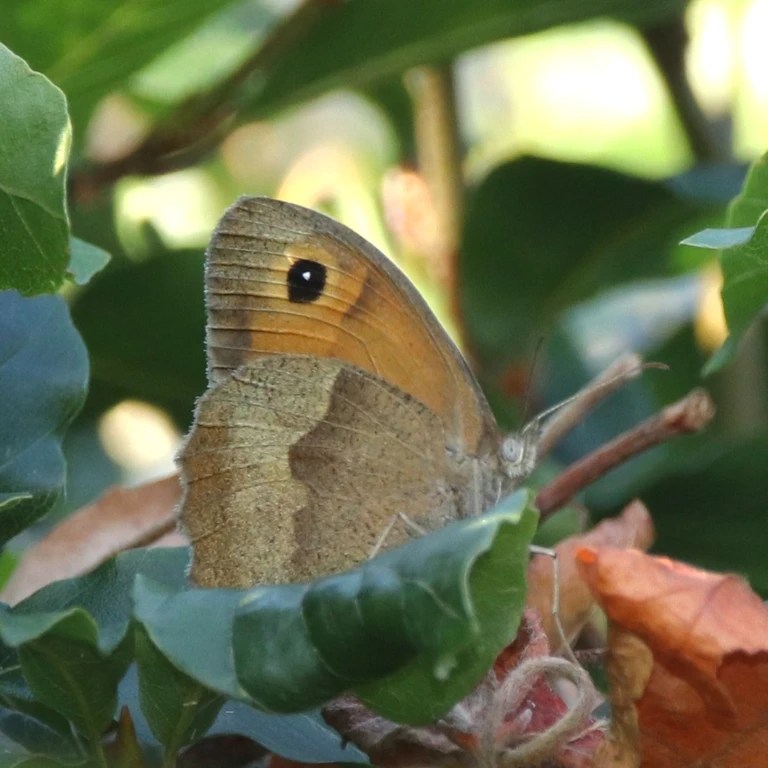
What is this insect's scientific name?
Maniola jurtina
